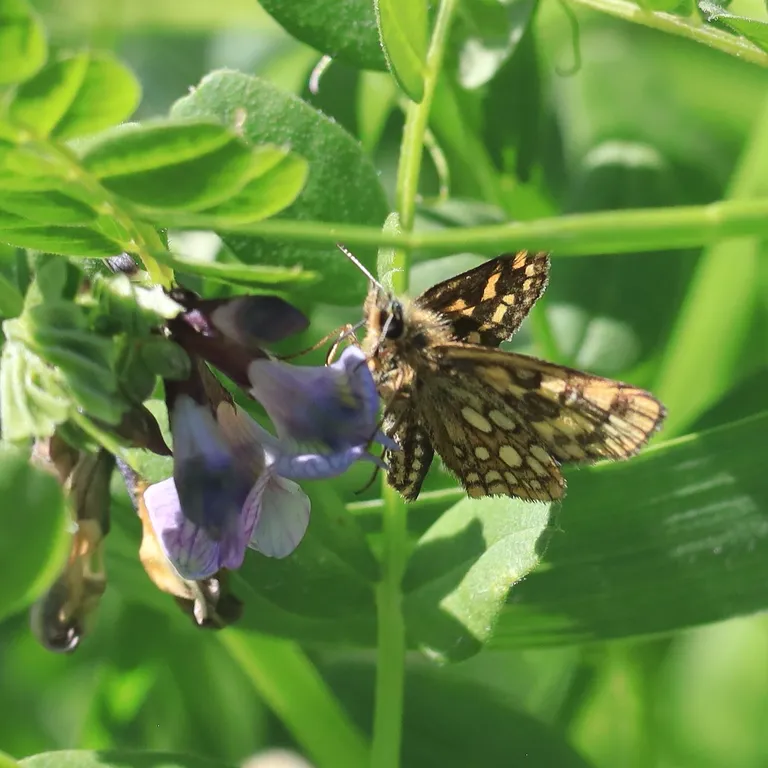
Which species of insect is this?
Carterocephalus palaemon
